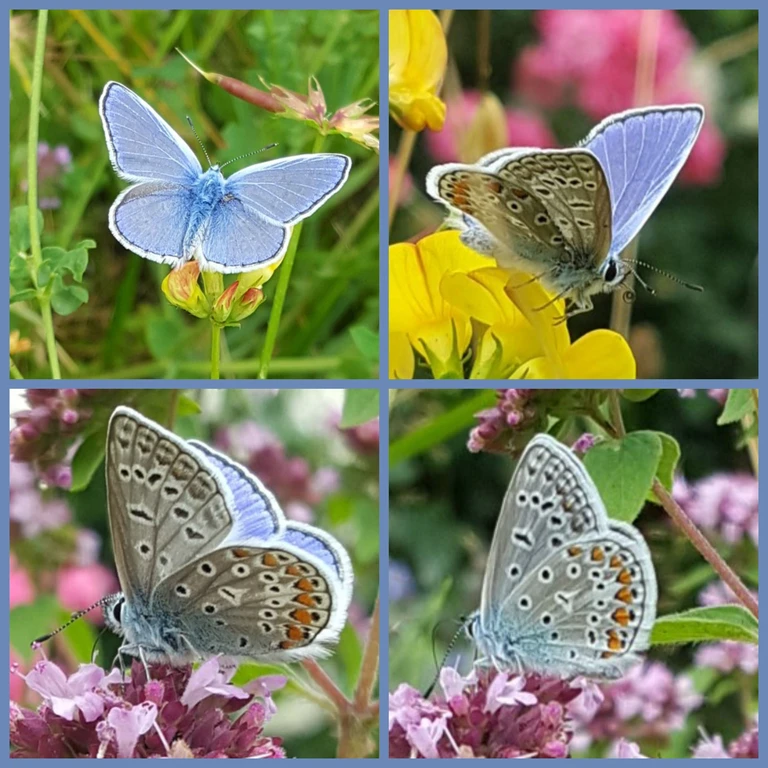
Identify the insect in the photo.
Polyommatus icarus
